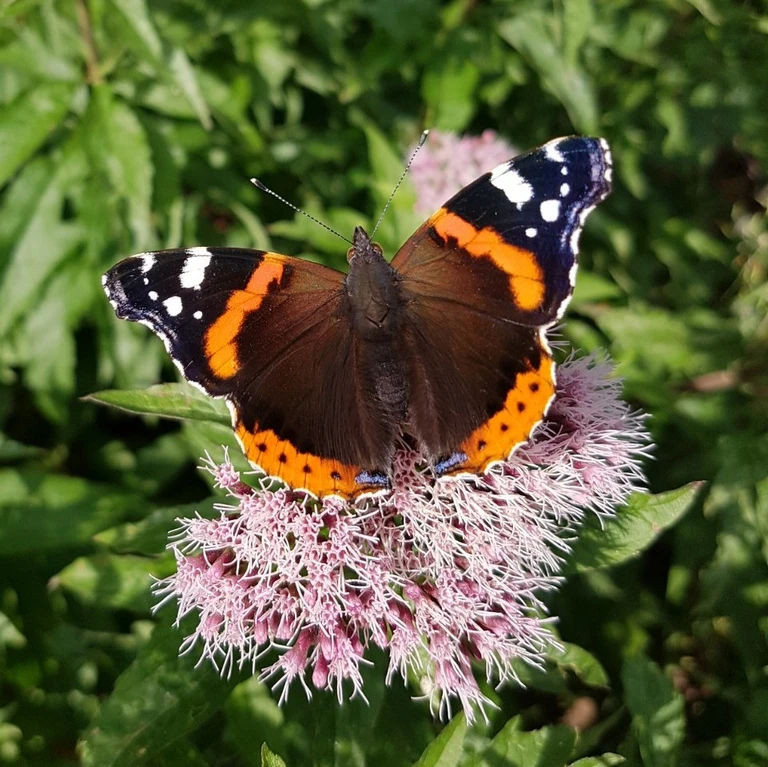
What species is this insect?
Vanessa atalanta
